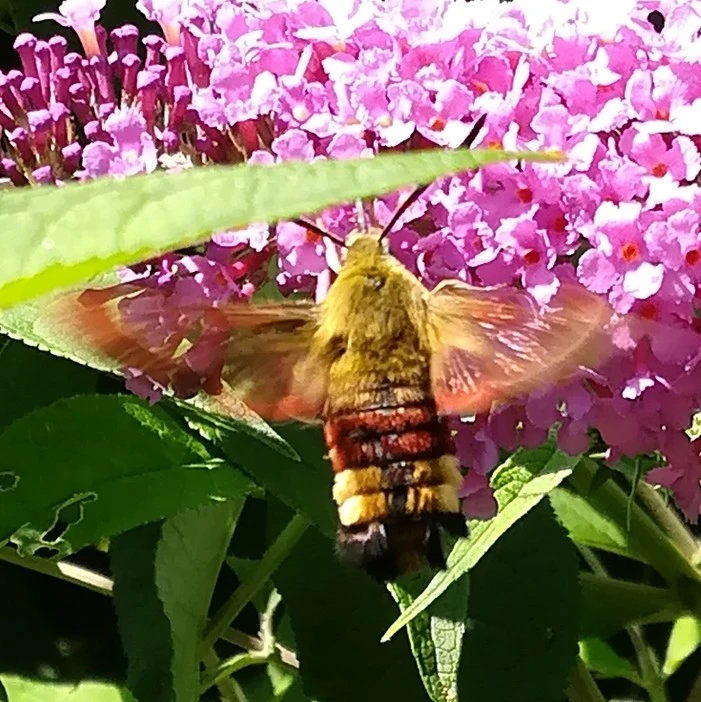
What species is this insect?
Hemaris fuciformis
